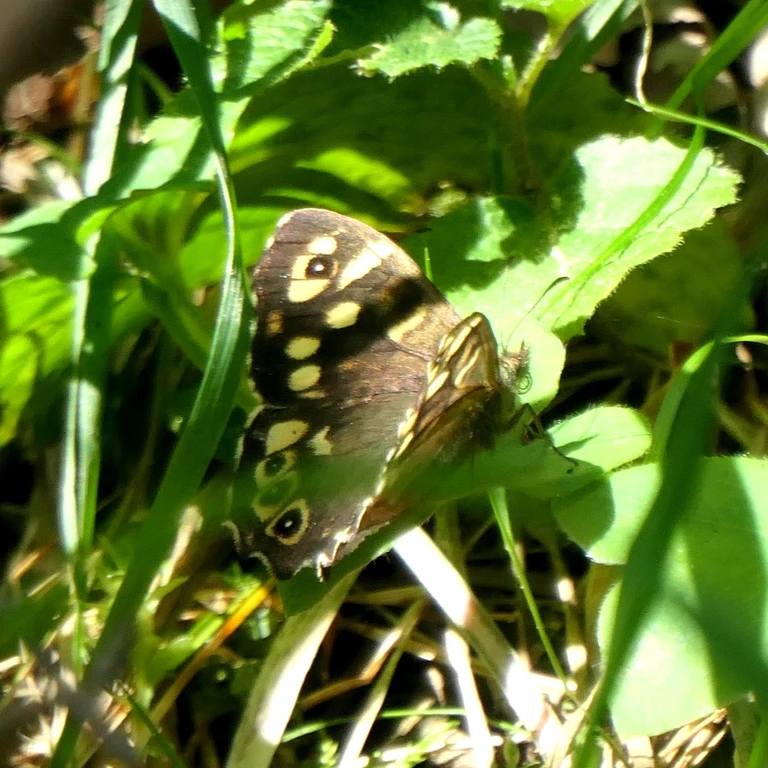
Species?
Pararge aegeria
